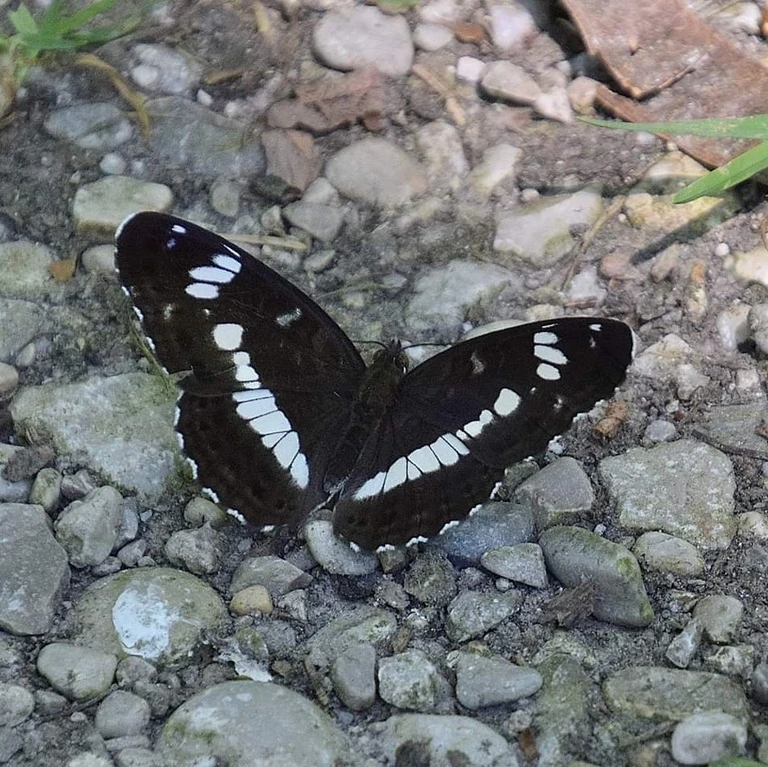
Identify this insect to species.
Limenitis camilla (also Ladoga camilla)
